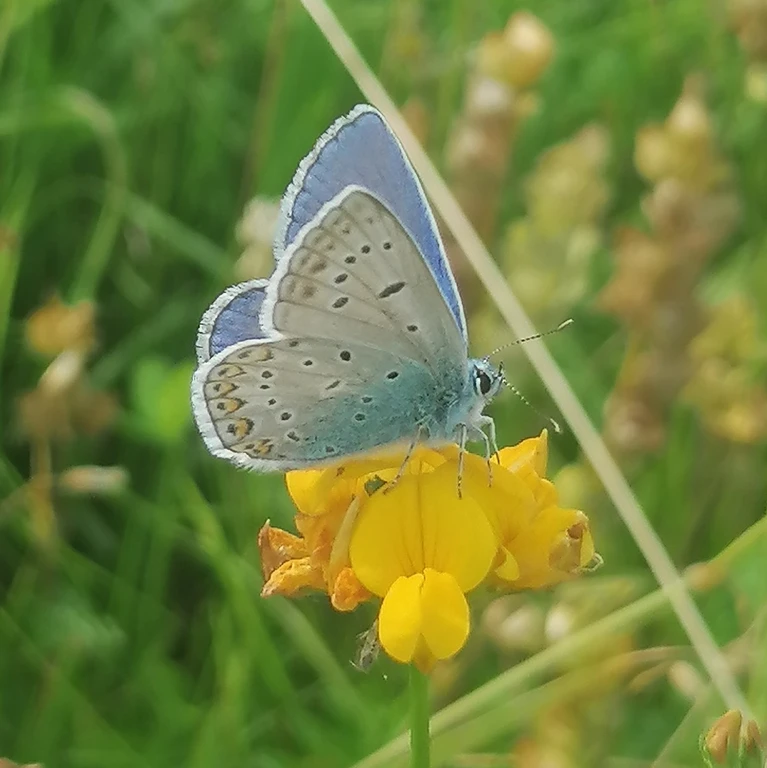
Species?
Polyommatus icarus
